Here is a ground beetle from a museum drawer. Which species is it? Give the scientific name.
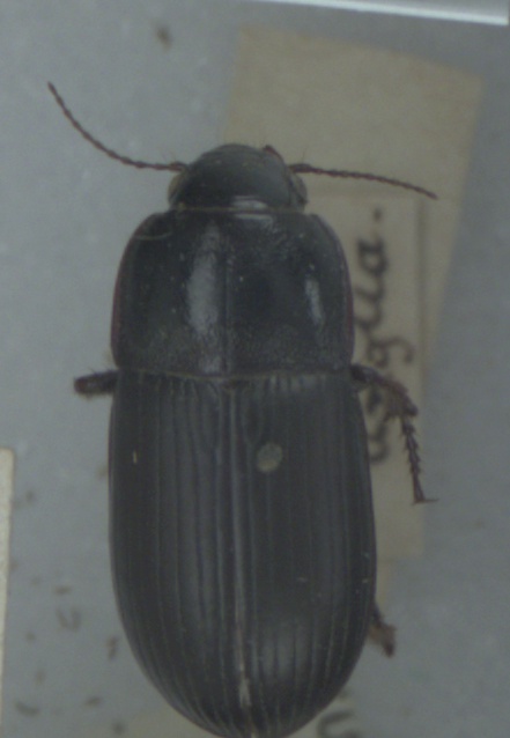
Zabrus tenebrioides
